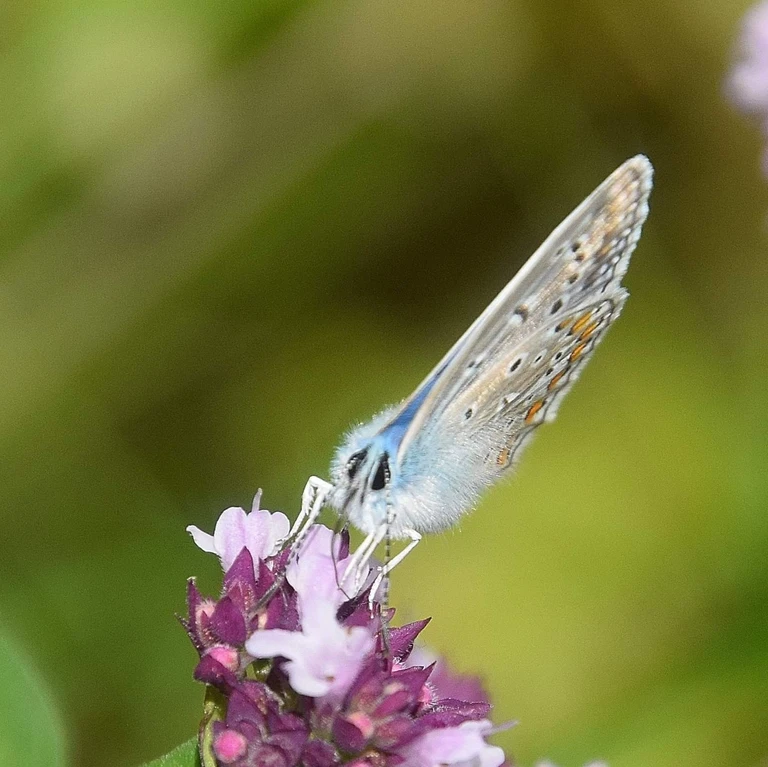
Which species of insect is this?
Polyommatus icarus
